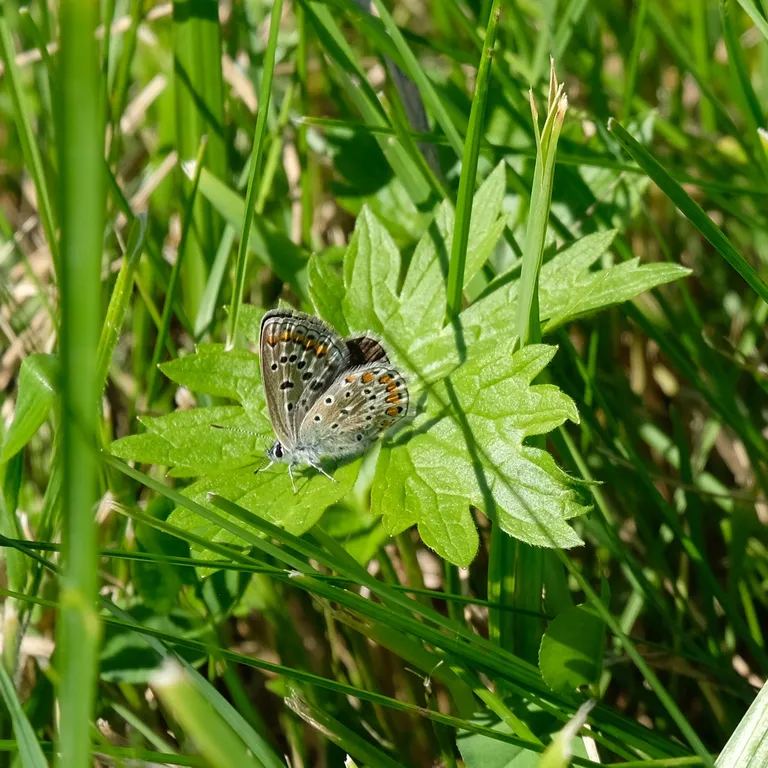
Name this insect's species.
Polyommatus icarus
